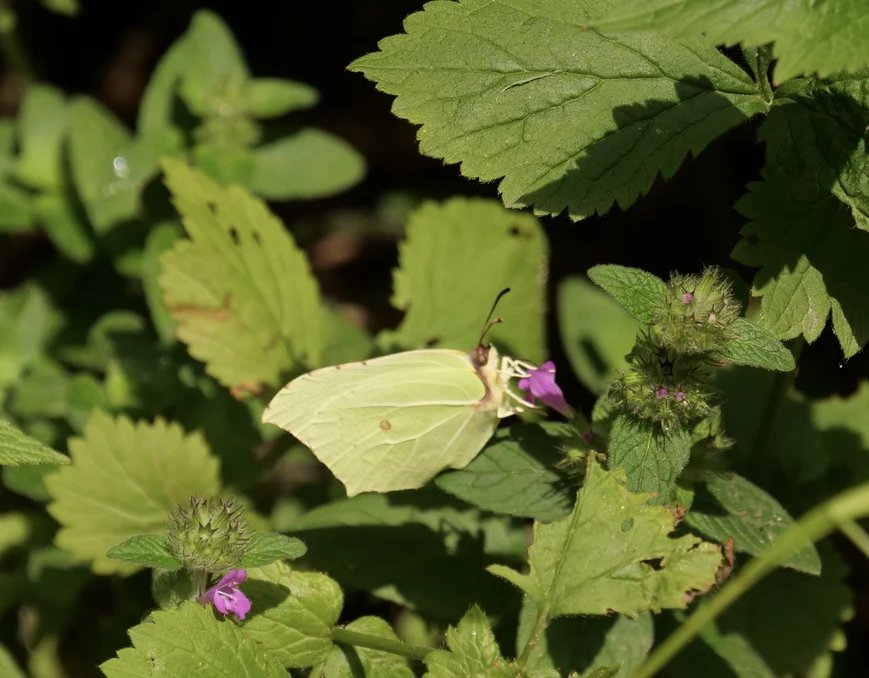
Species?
Gonepteryx rhamni
